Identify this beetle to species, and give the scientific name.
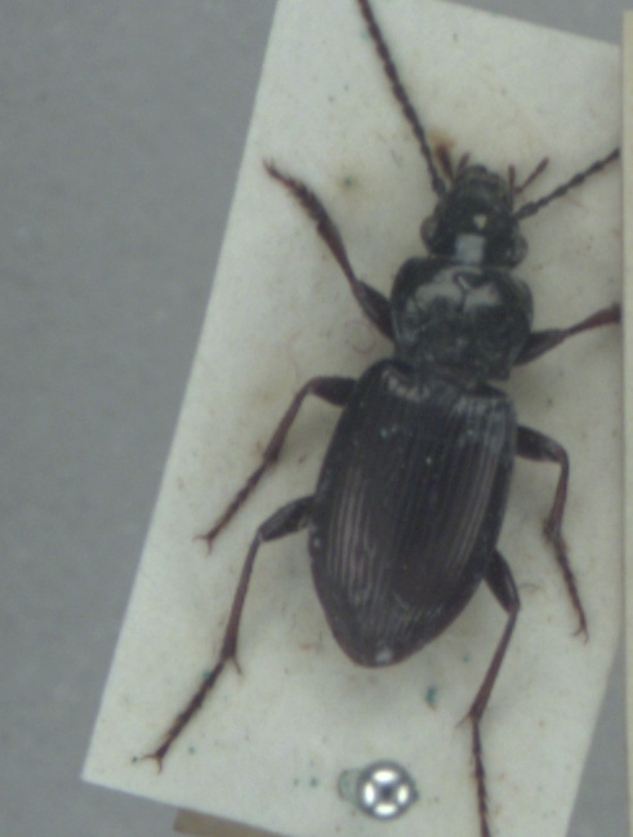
Pterostichus oblongopunctatus
